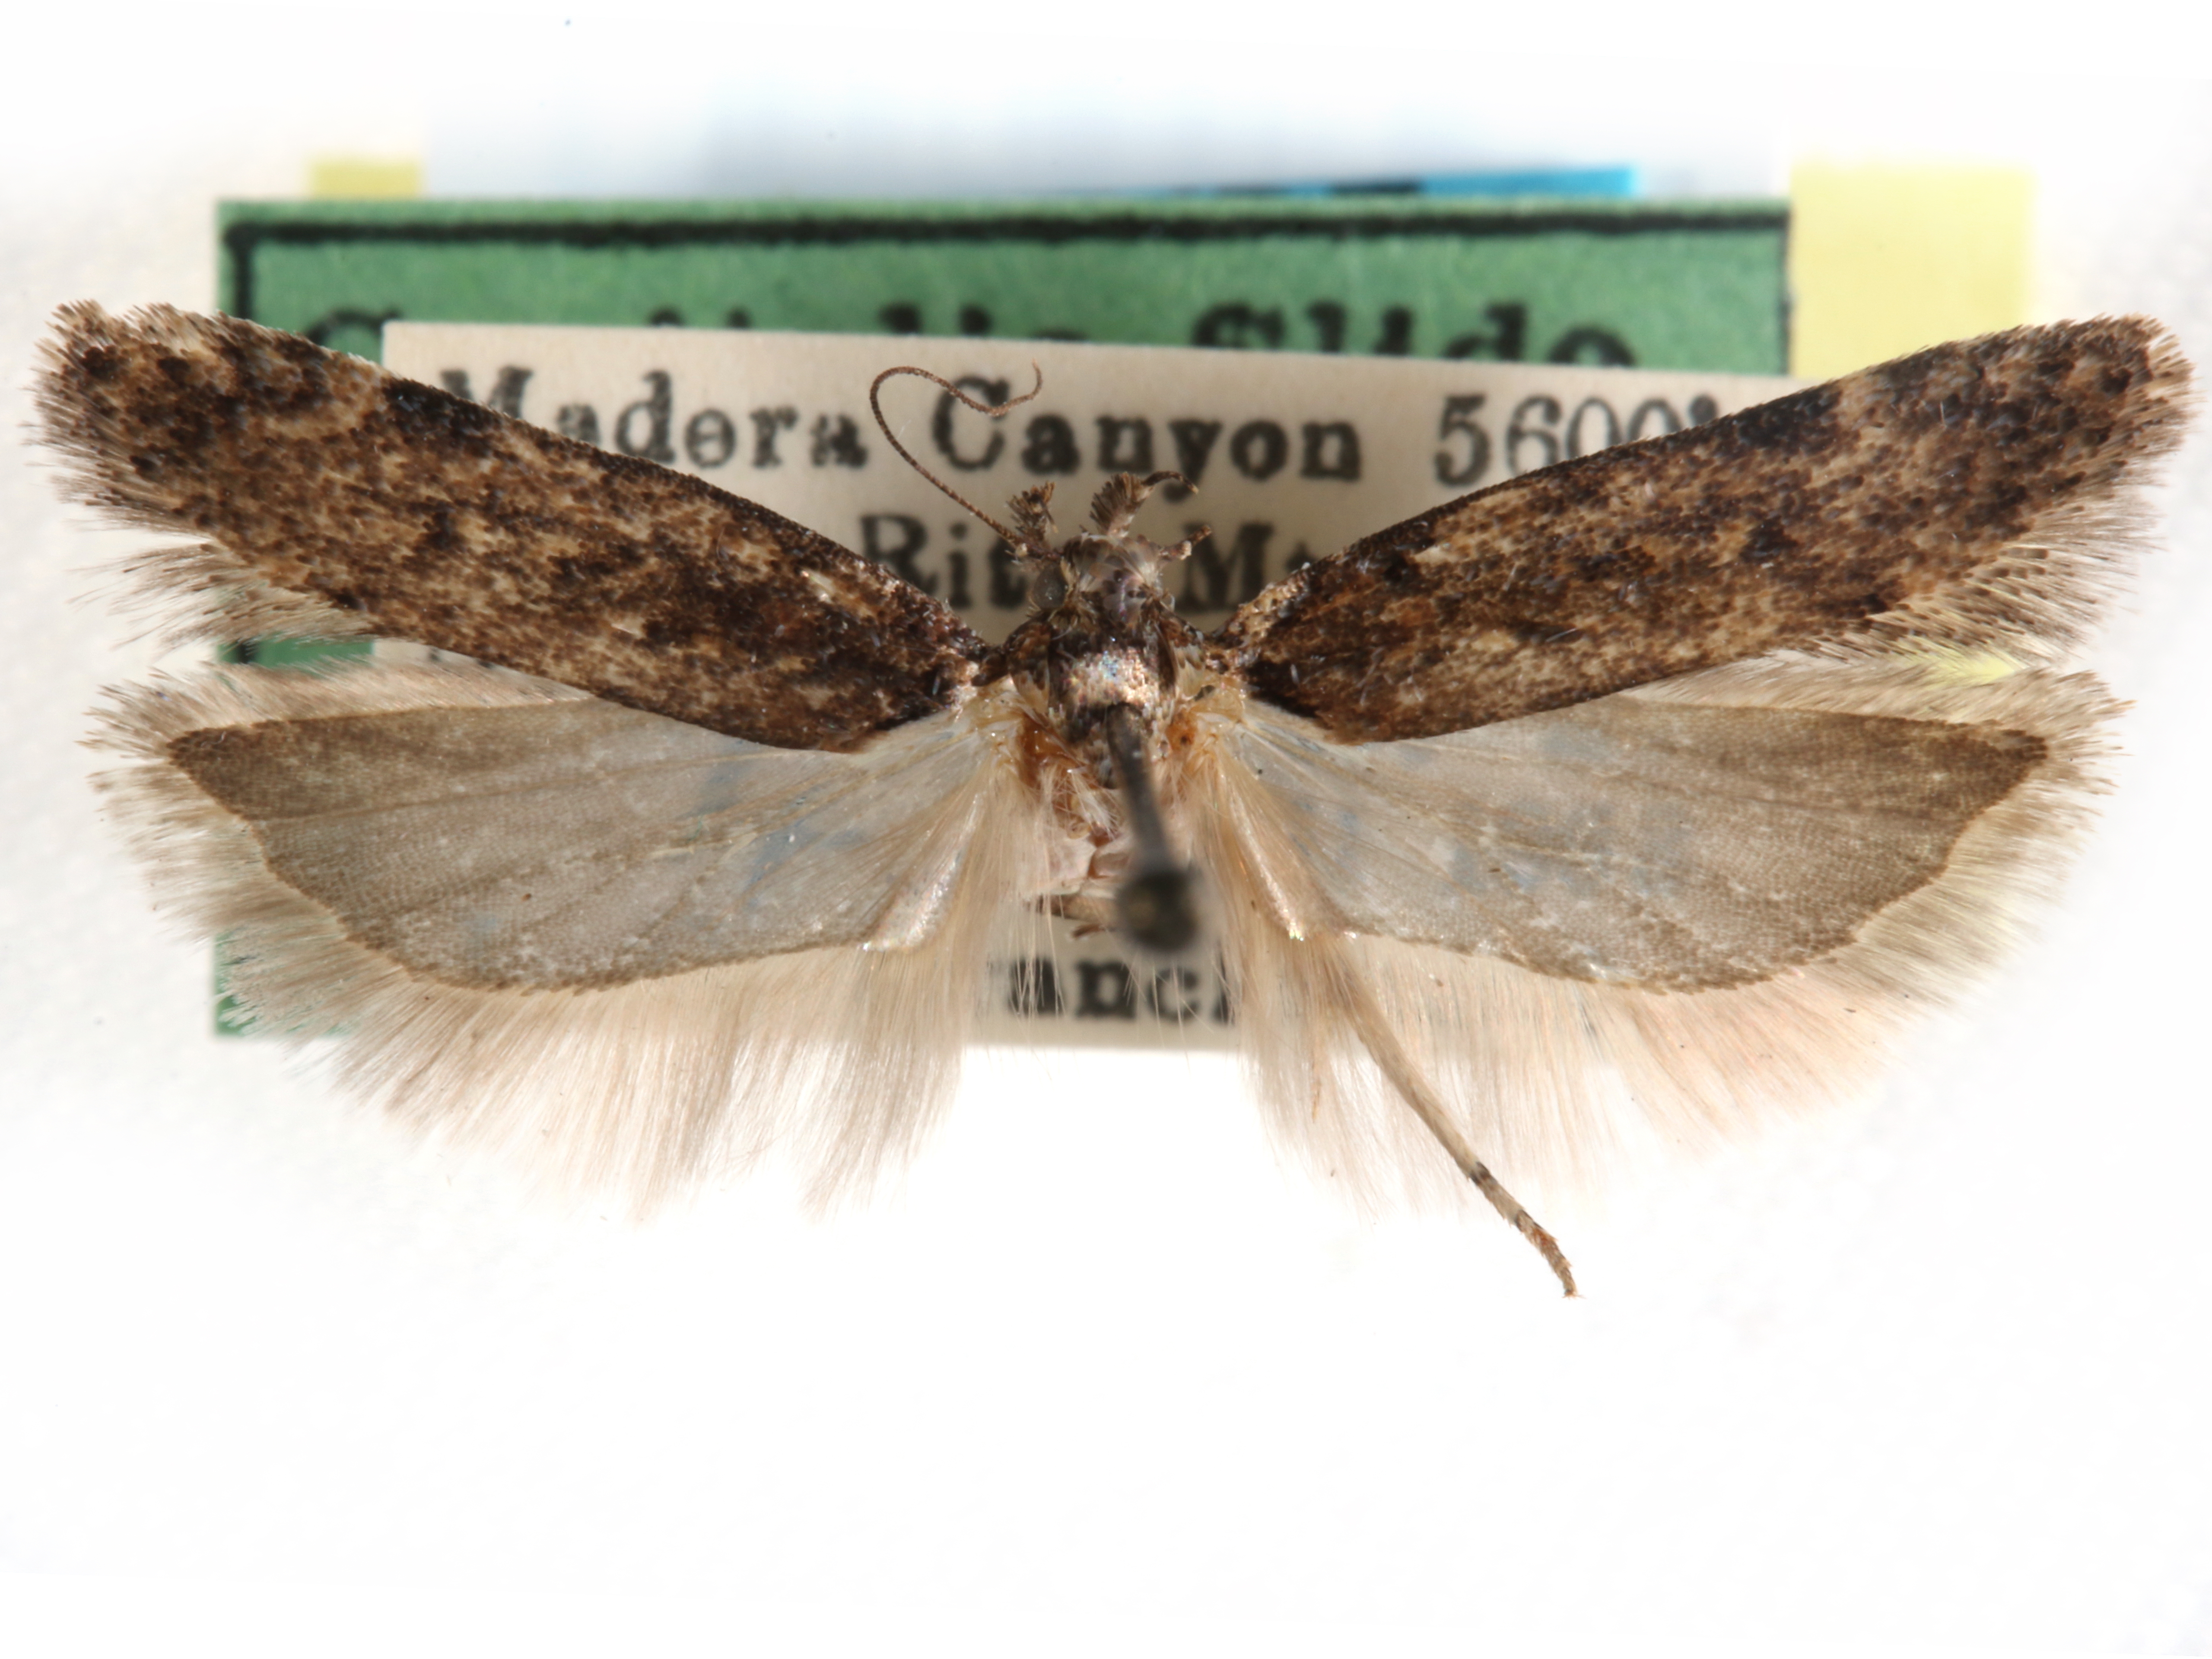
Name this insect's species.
Chionodes altor
